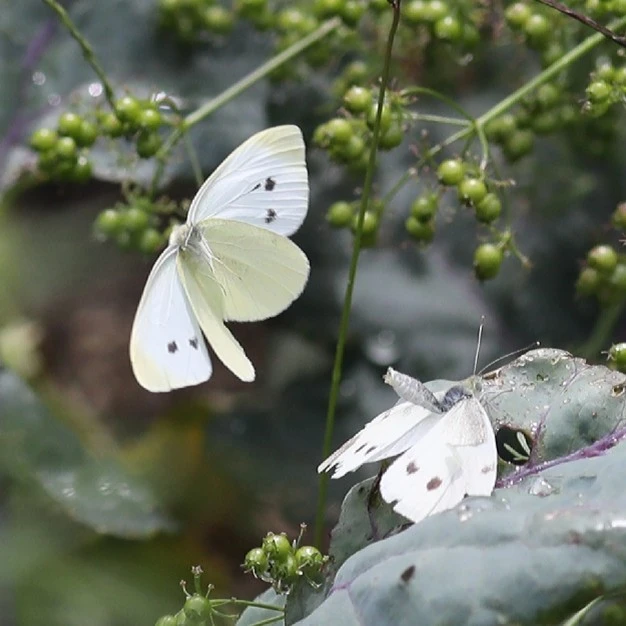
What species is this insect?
Pieris rapae
